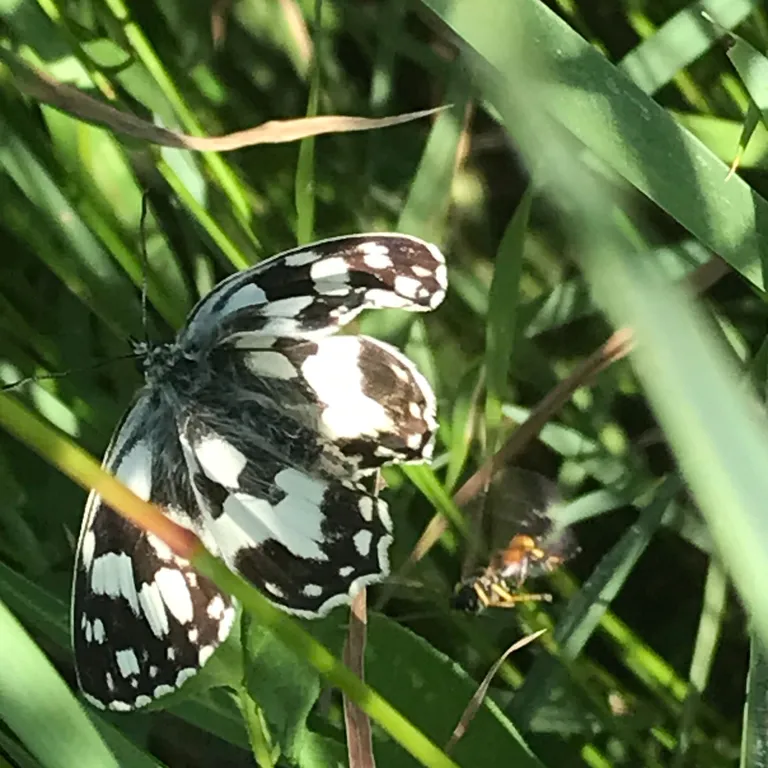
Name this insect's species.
Melanargia galathea
